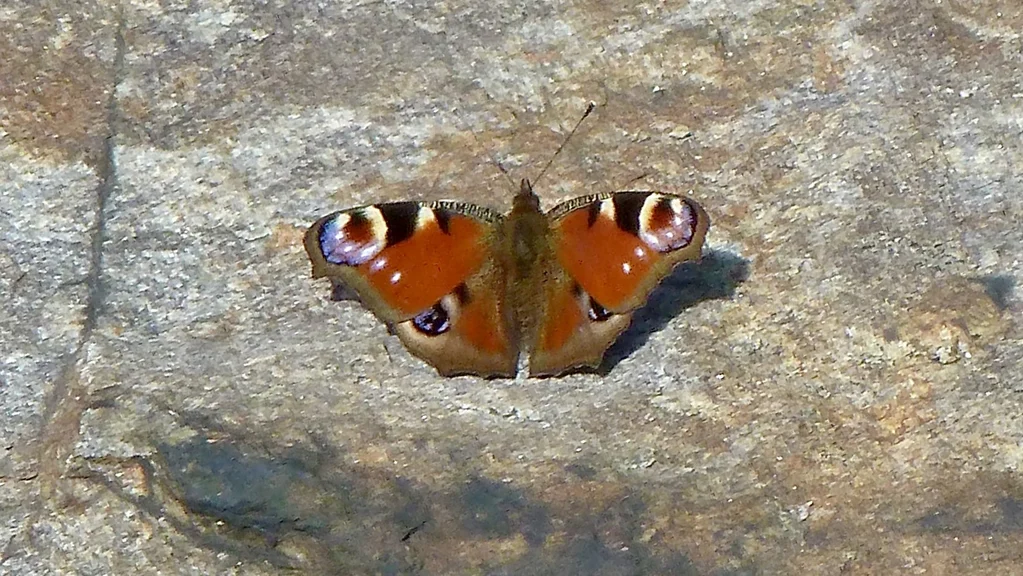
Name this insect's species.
Aglais io
